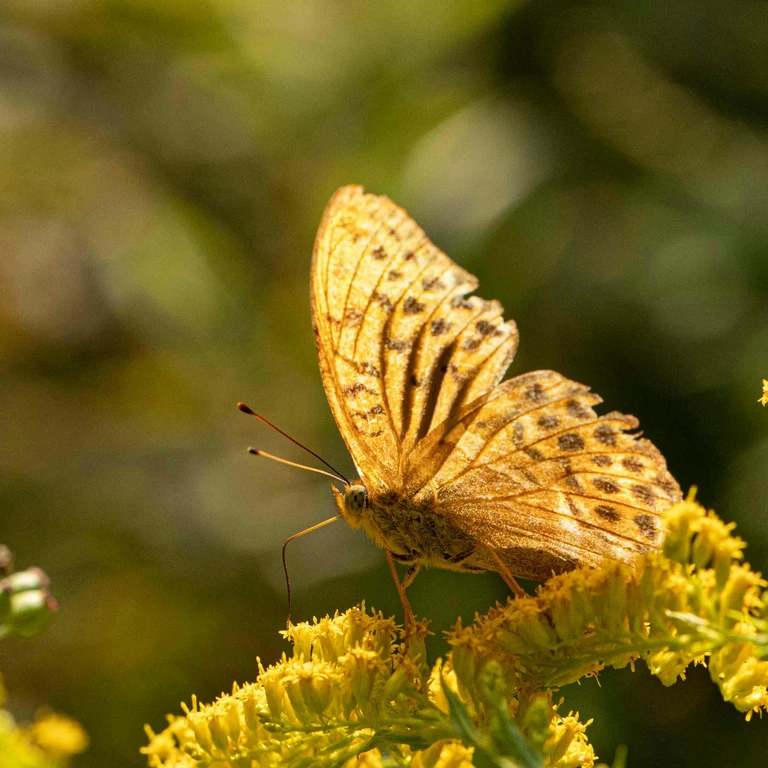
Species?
Argynnis paphia
